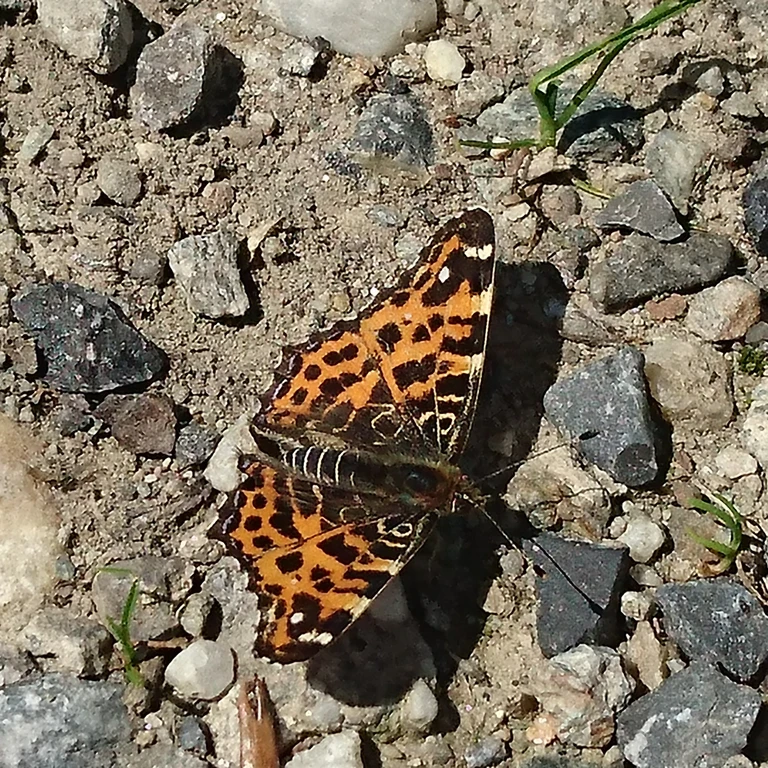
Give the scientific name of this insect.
Araschnia levana
